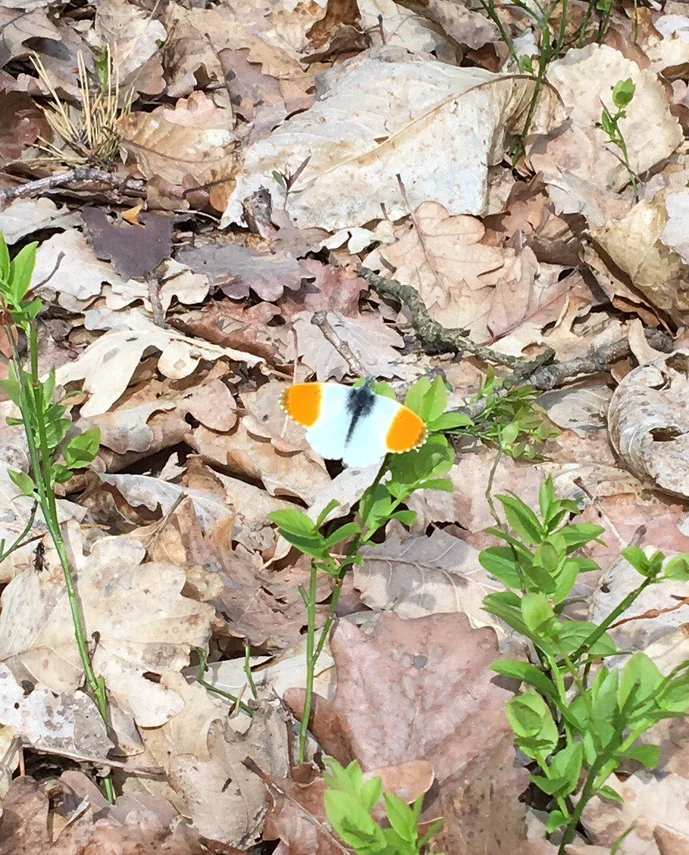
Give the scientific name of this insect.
Anthocharis cardamines
